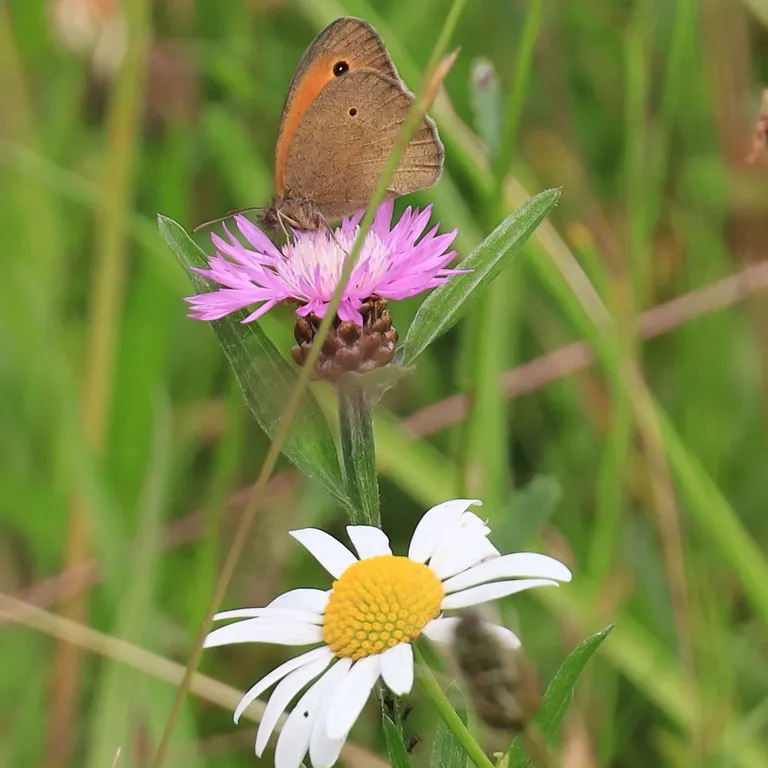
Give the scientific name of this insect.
Maniola jurtina
